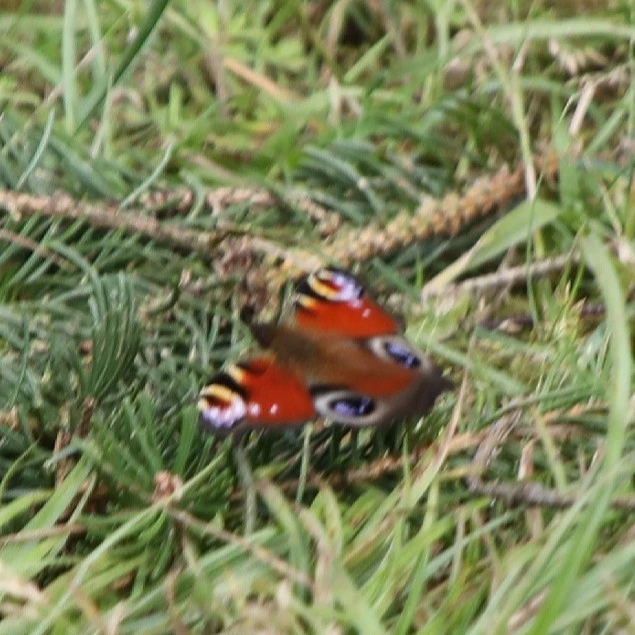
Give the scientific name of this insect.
Aglais io
